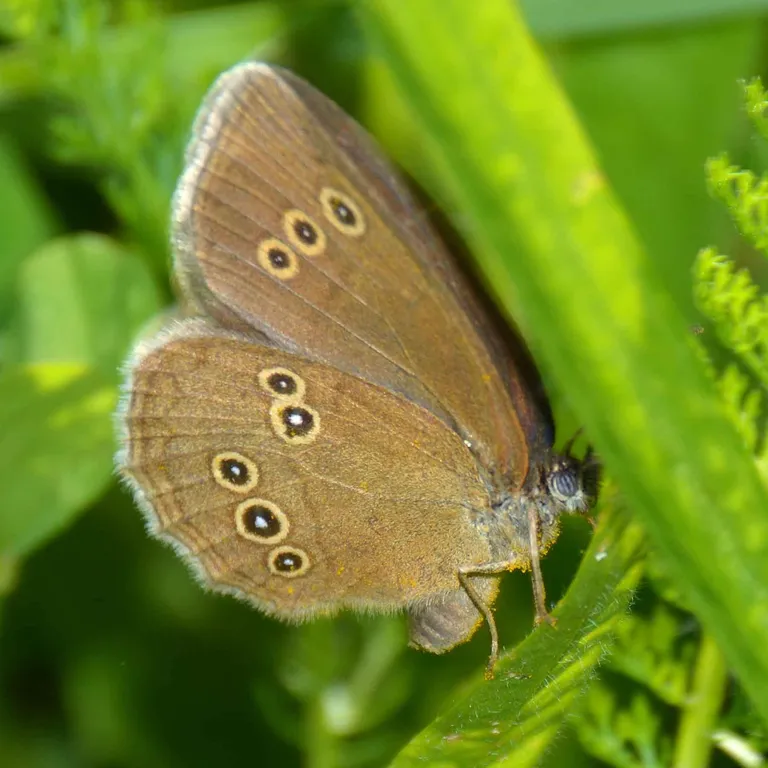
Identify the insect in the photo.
Aphantopus hyperantus
